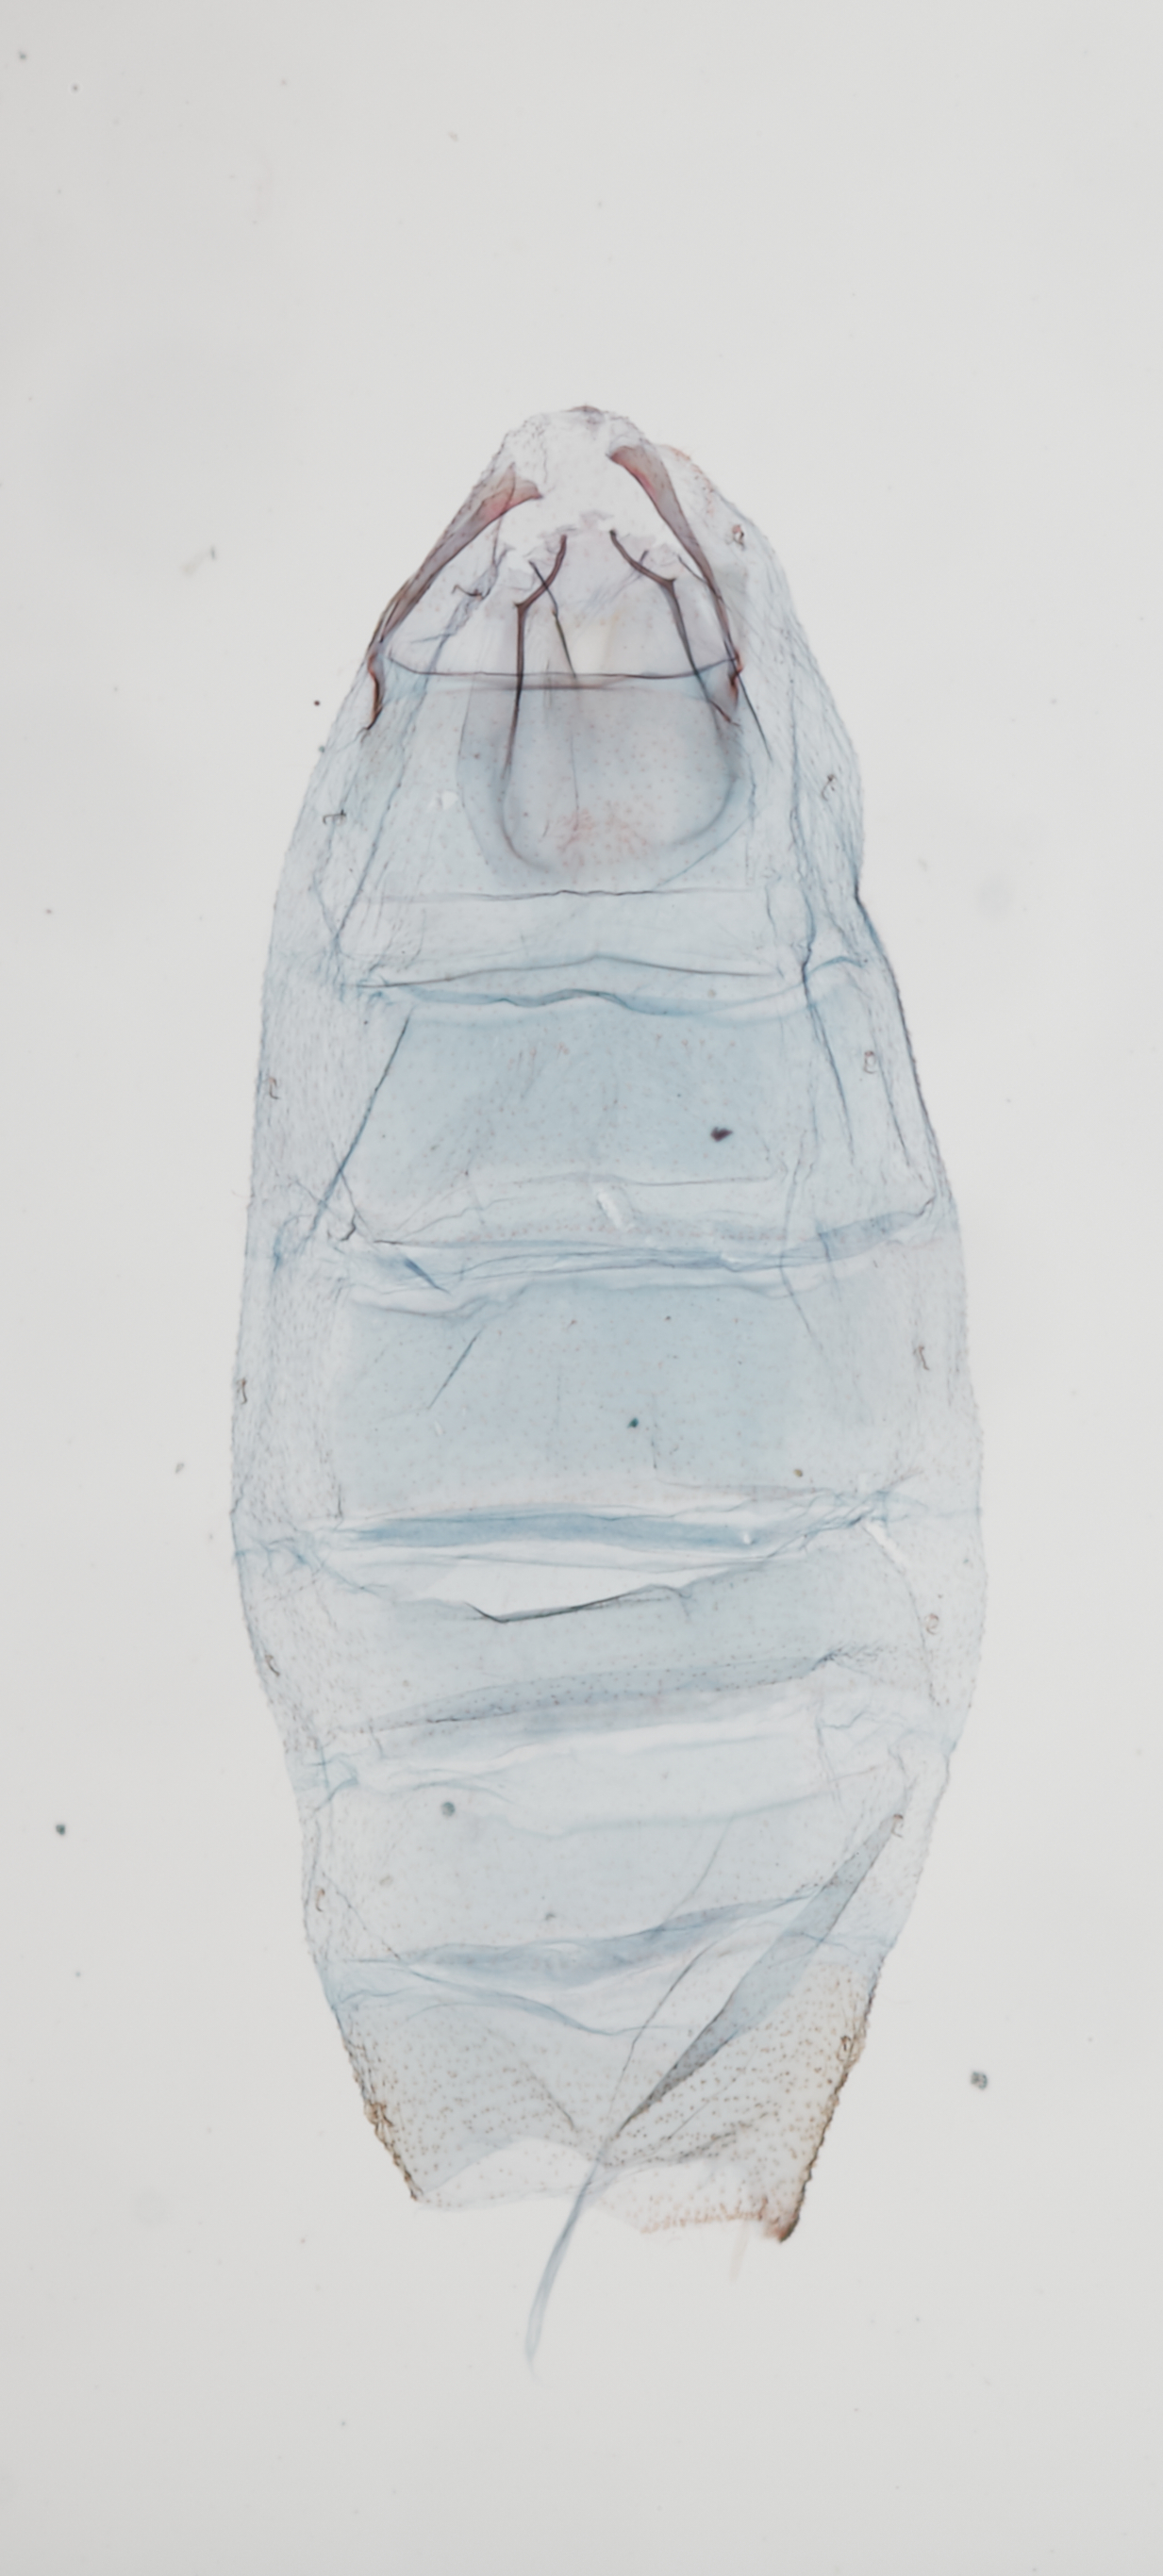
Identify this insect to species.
Chionodes sannio
